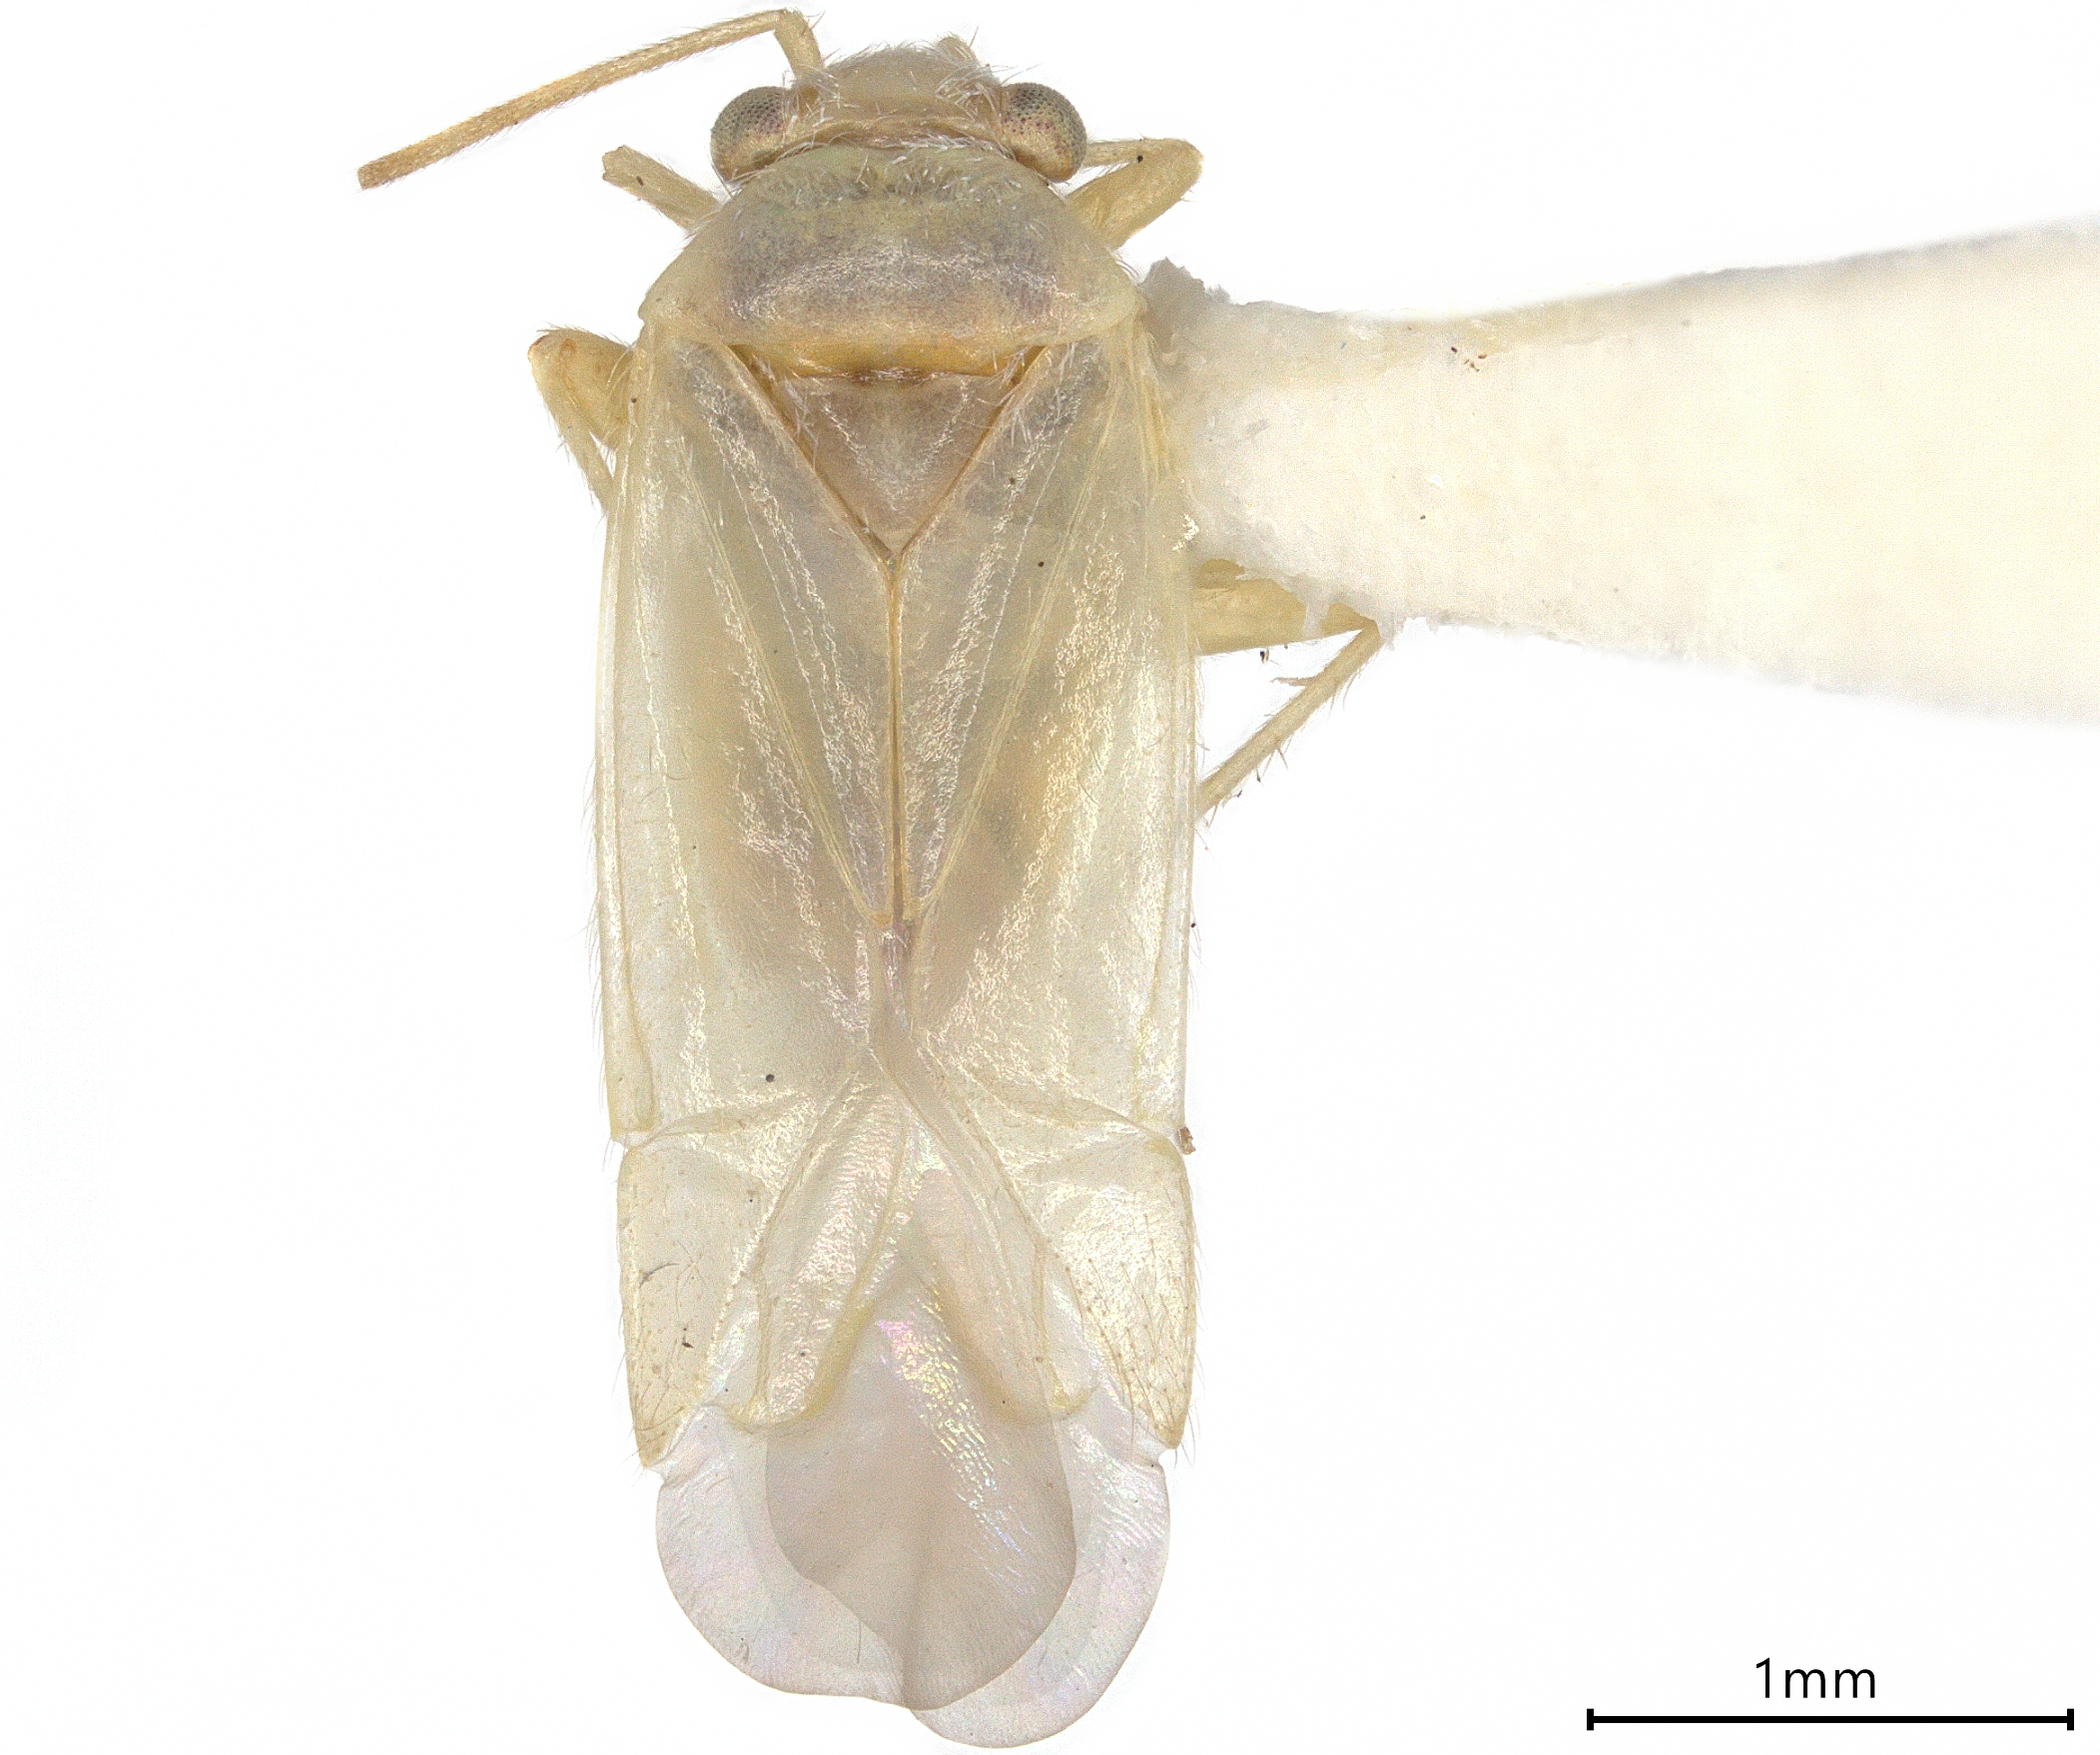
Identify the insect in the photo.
Nevadocoris becki
